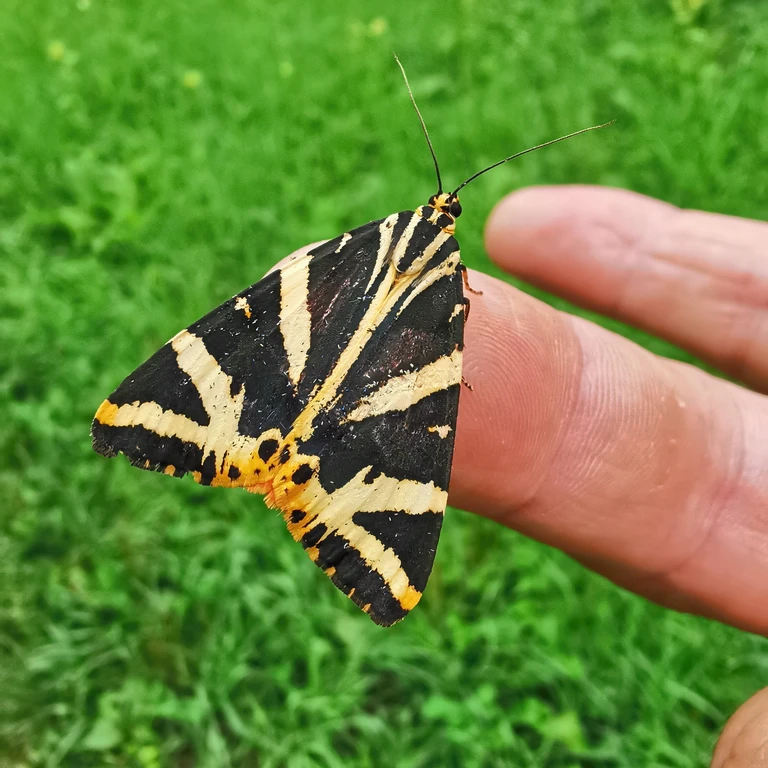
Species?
Euplagia quadripunctaria
